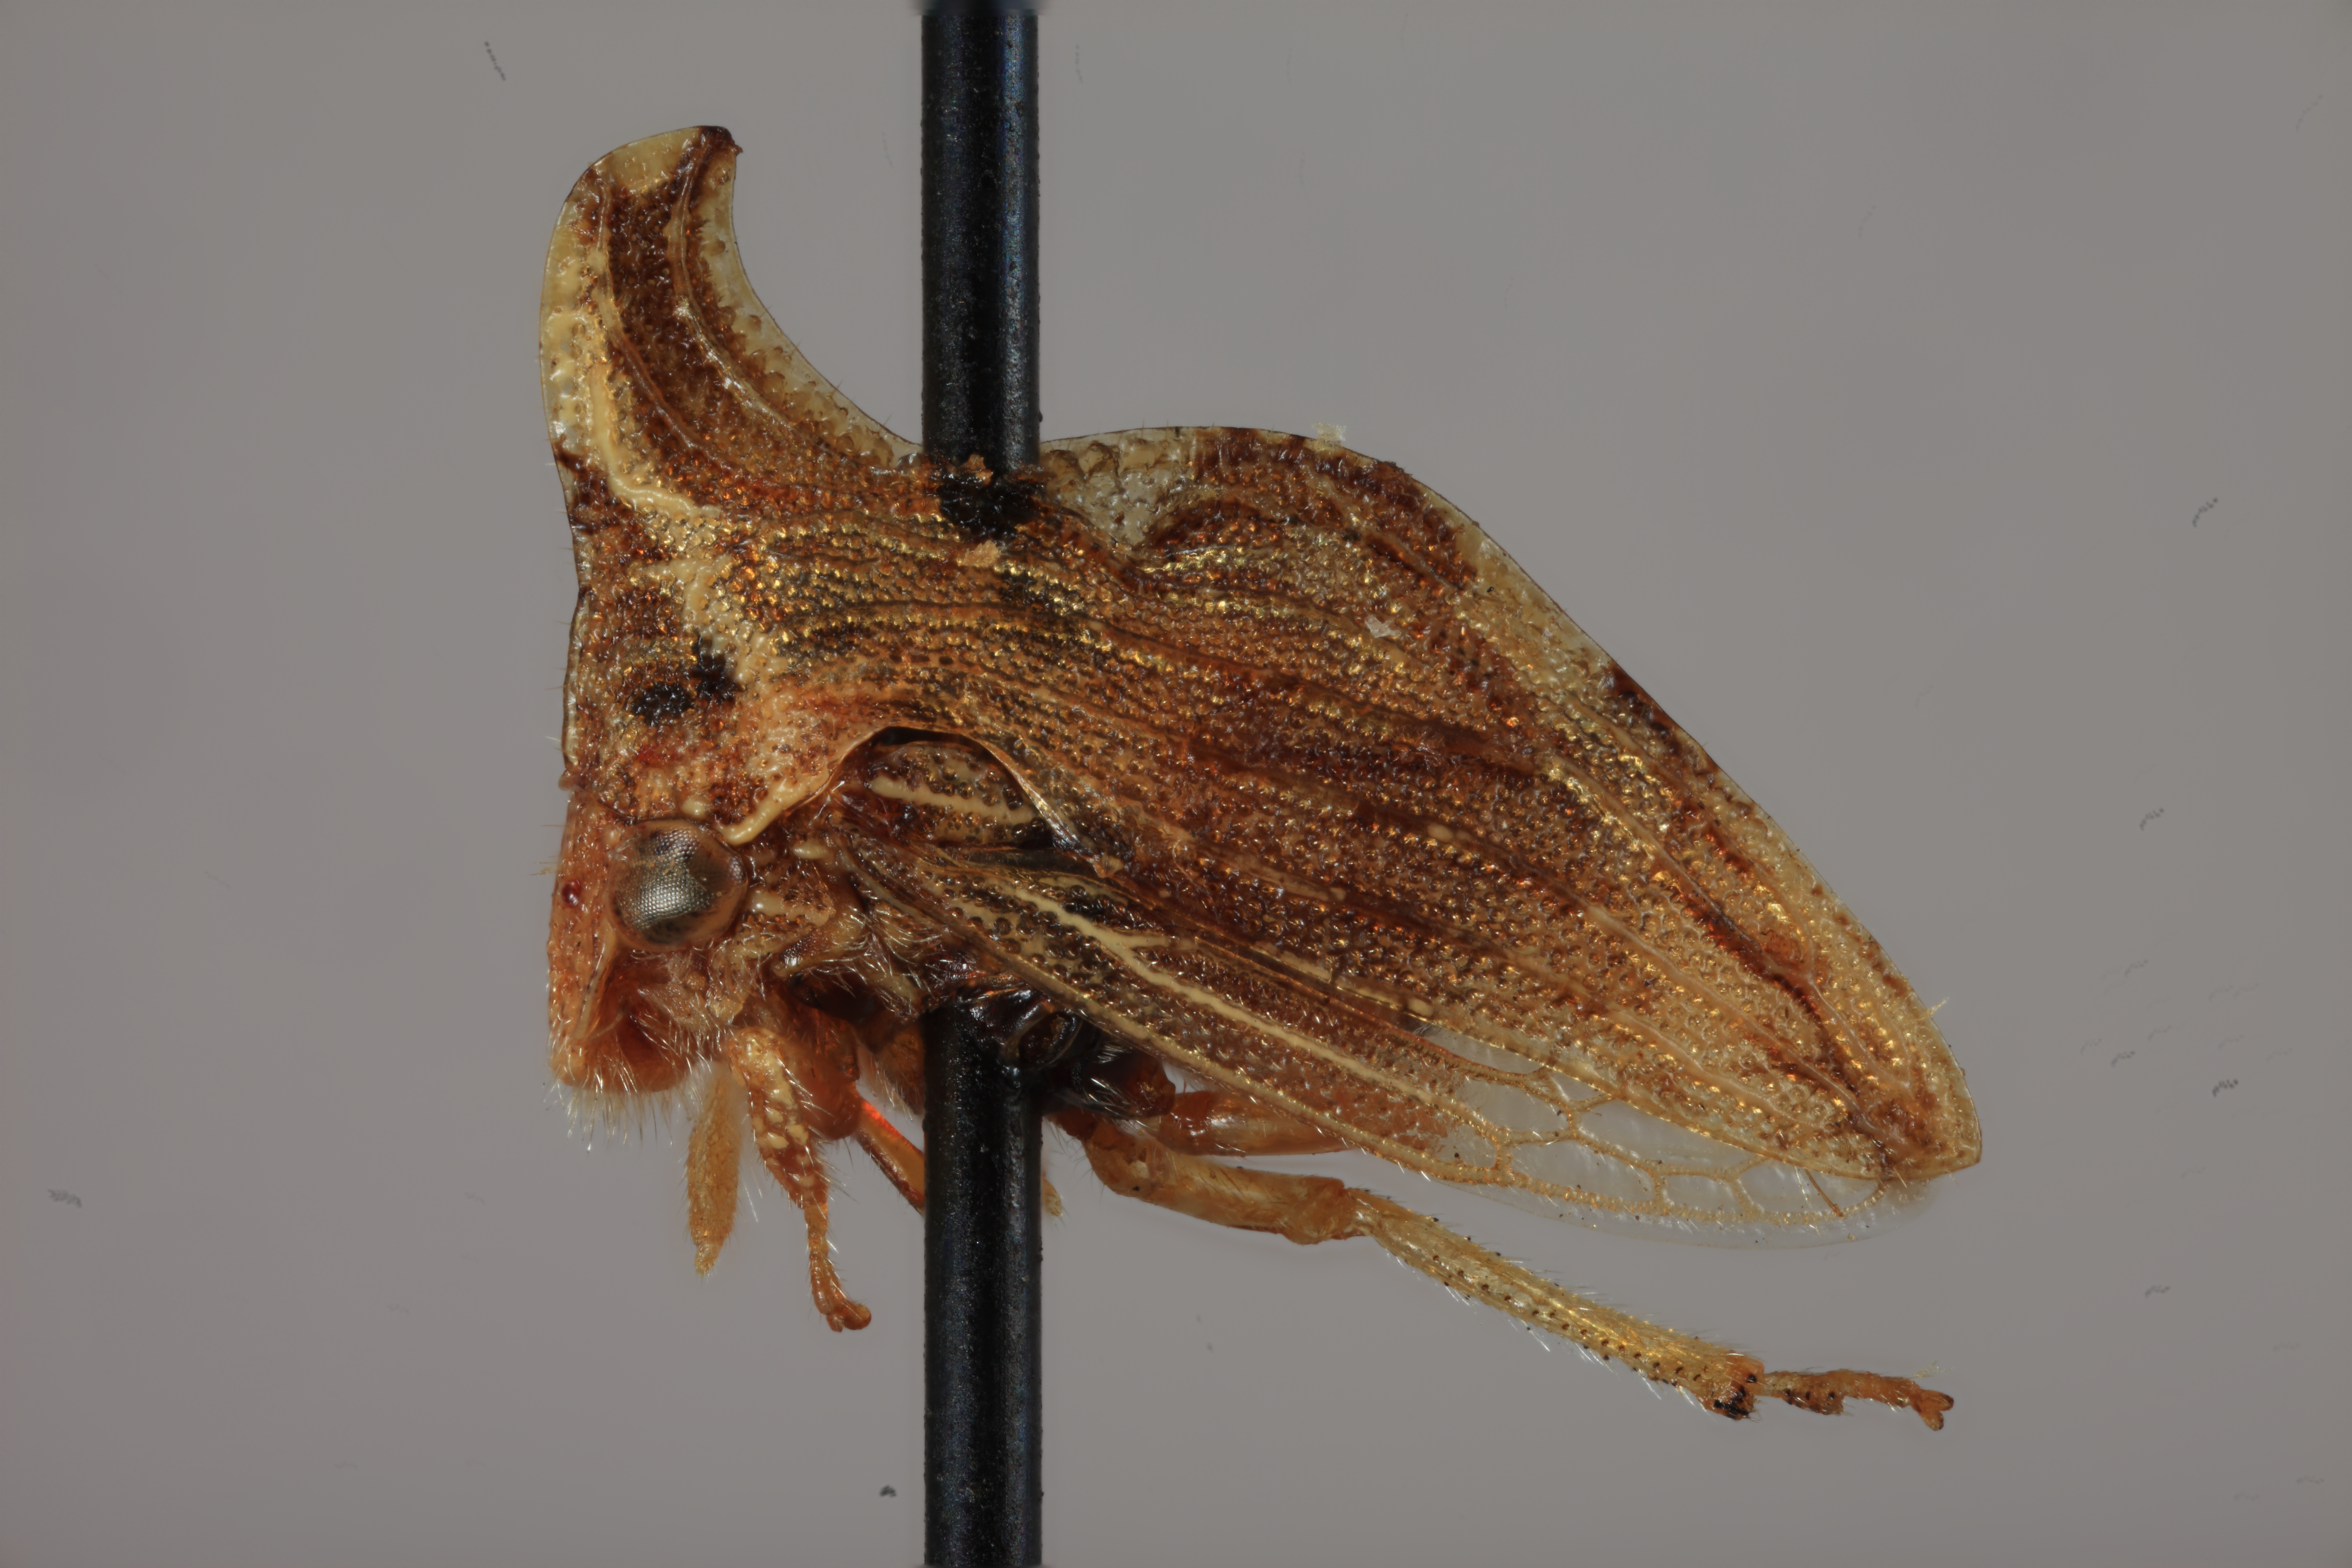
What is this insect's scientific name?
Publilia erecta
